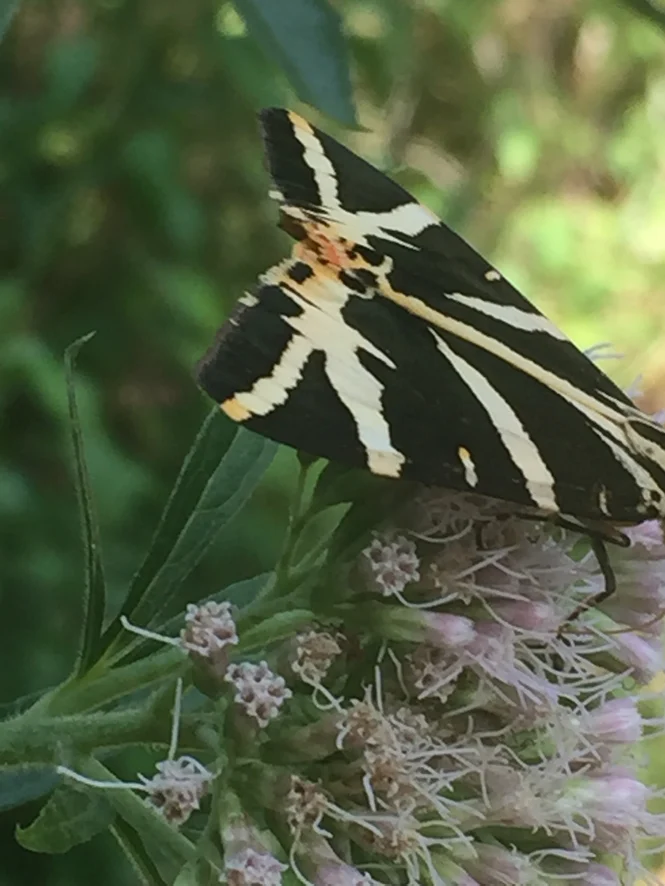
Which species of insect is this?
Euplagia quadripunctaria
